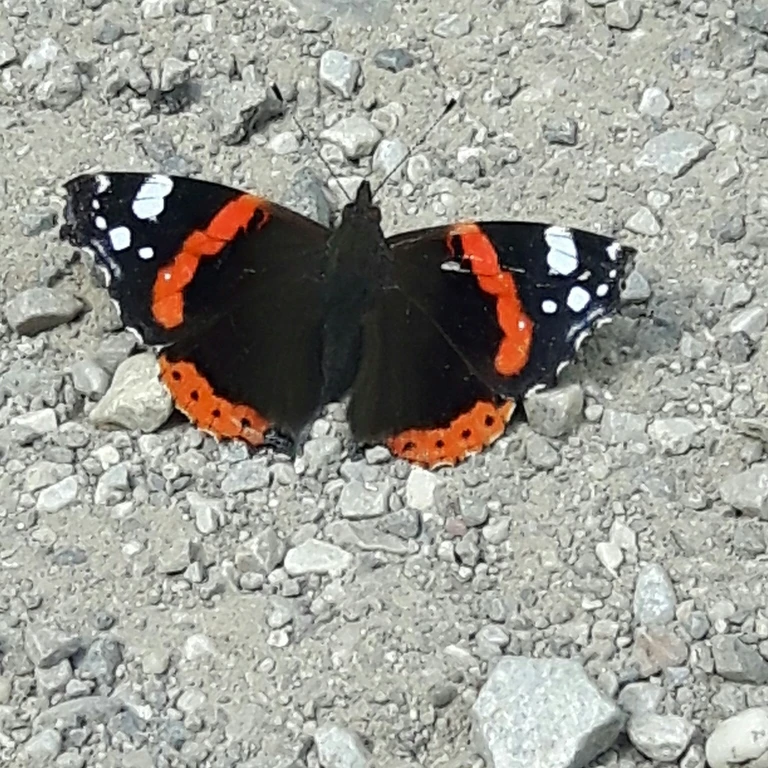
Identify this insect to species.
Vanessa atalanta
